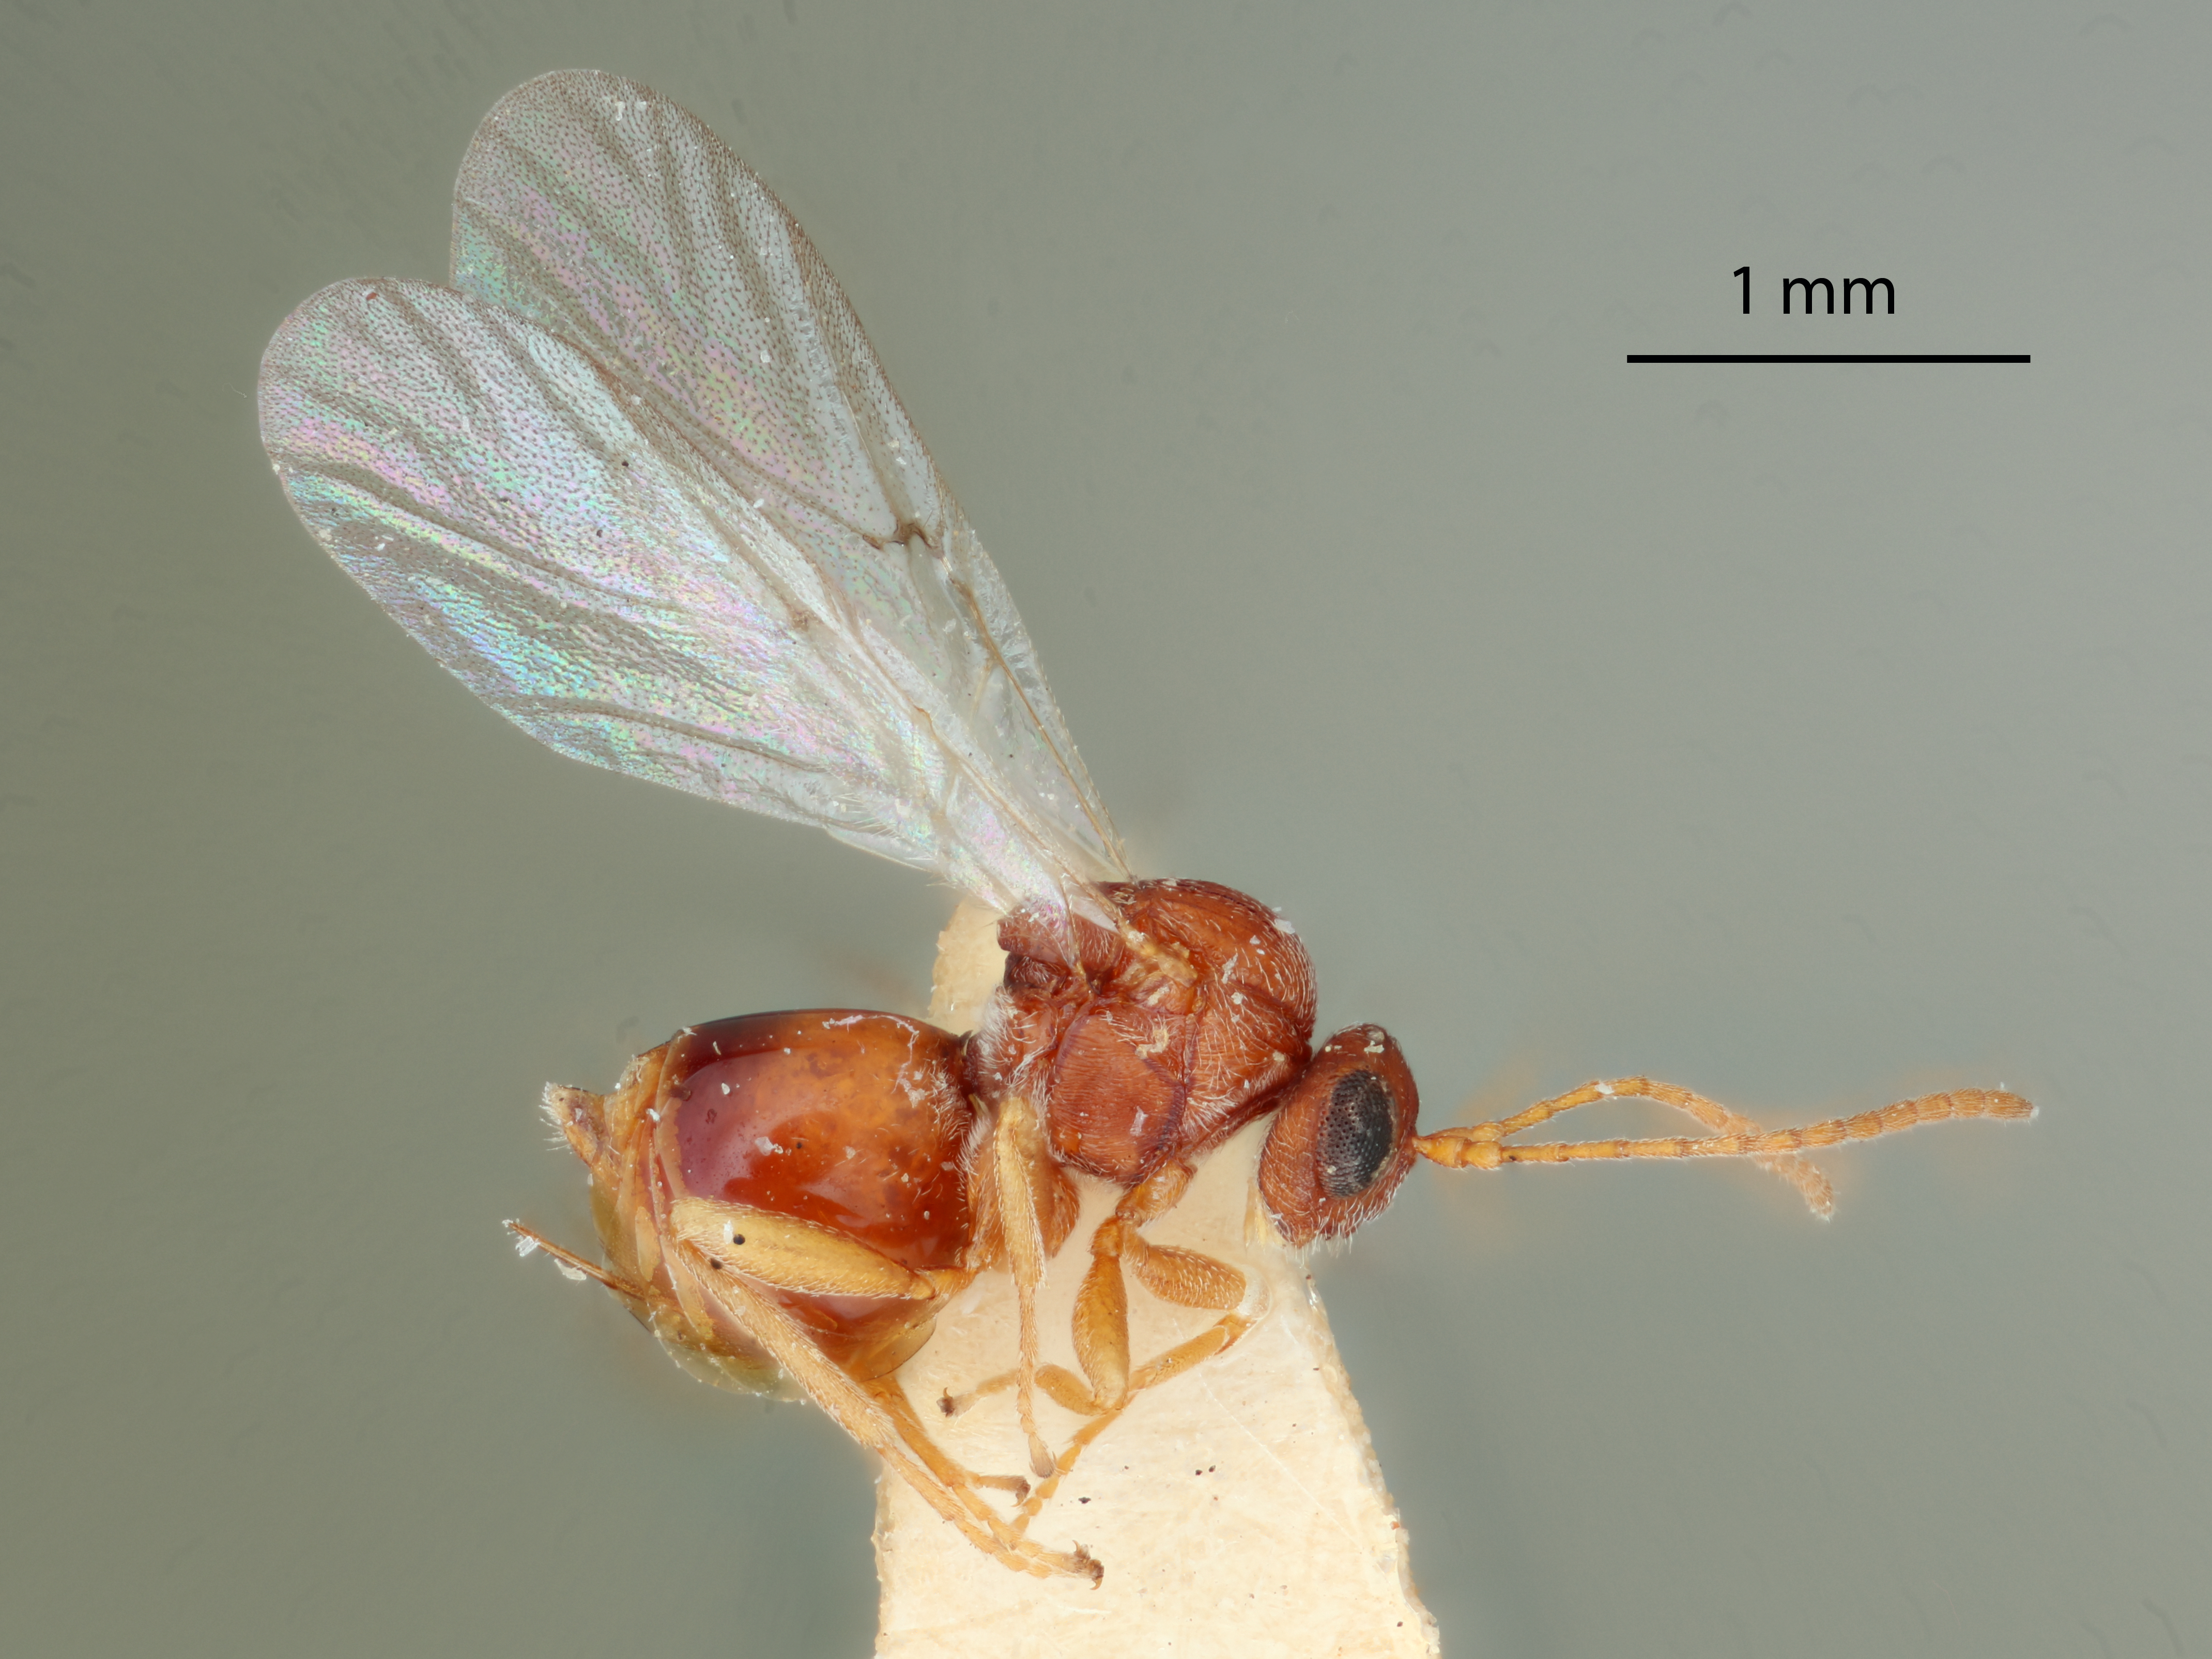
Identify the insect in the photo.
Heteroecus devorus
